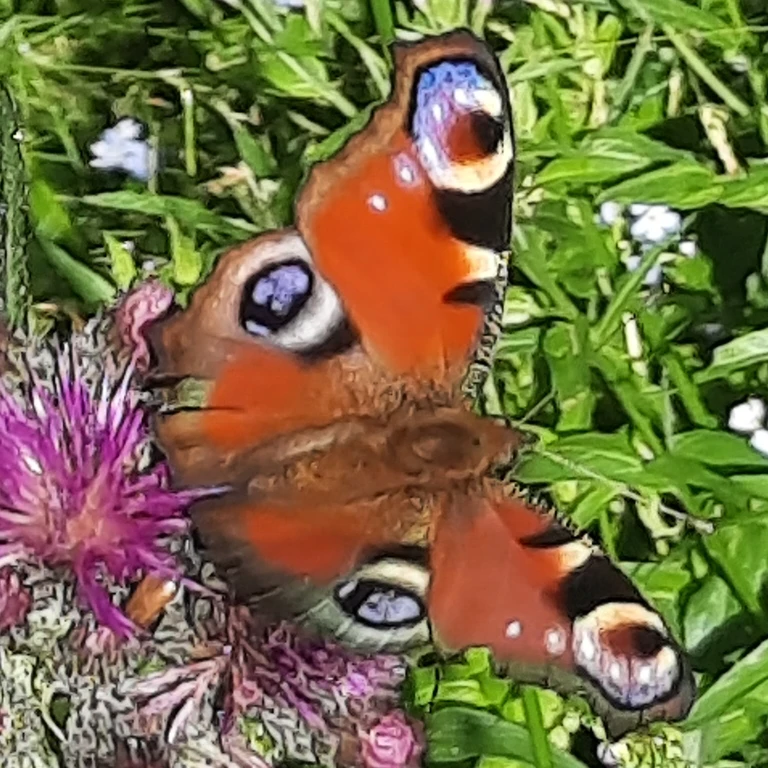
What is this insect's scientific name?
Aglais io
